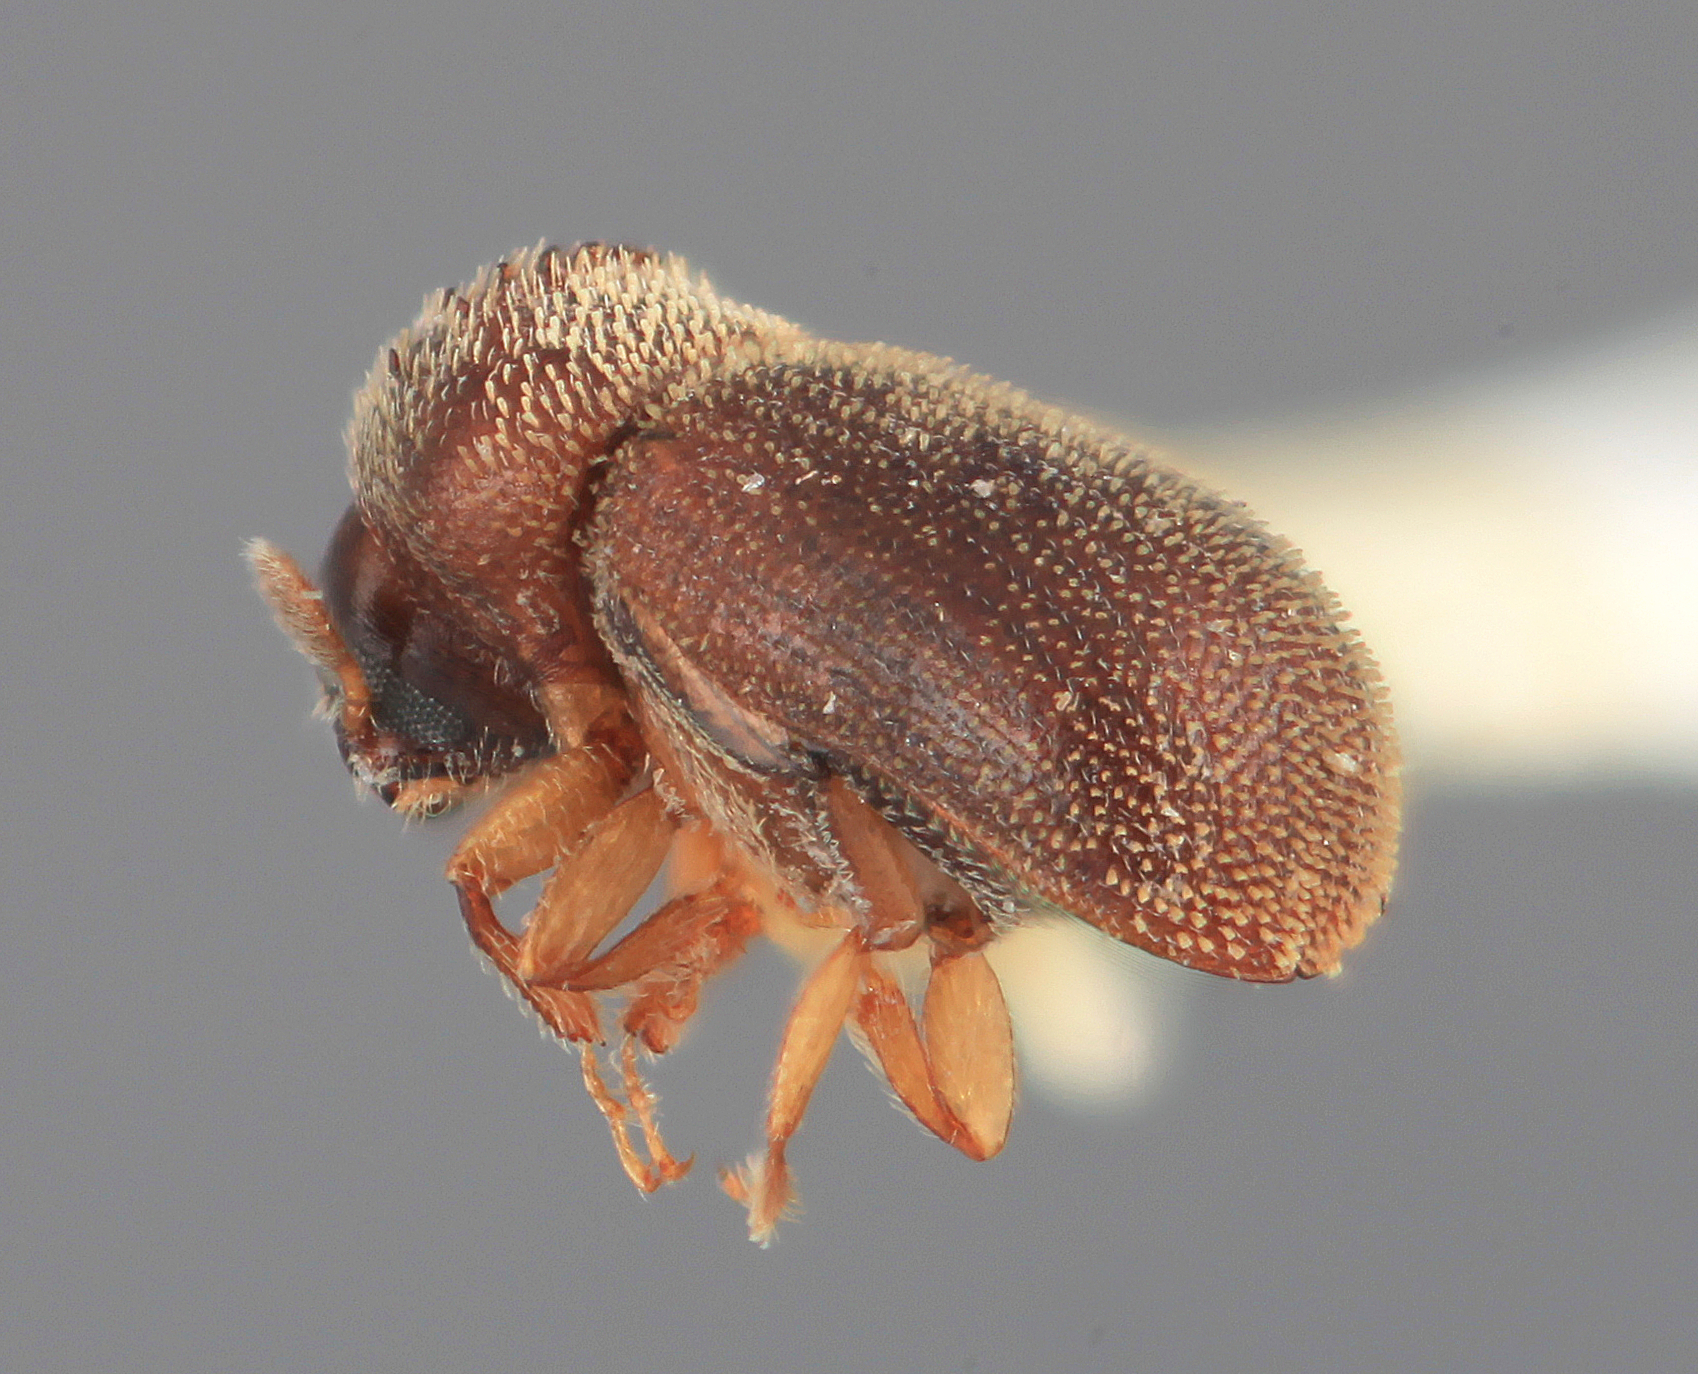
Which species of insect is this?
Stegomerus mexicanus
